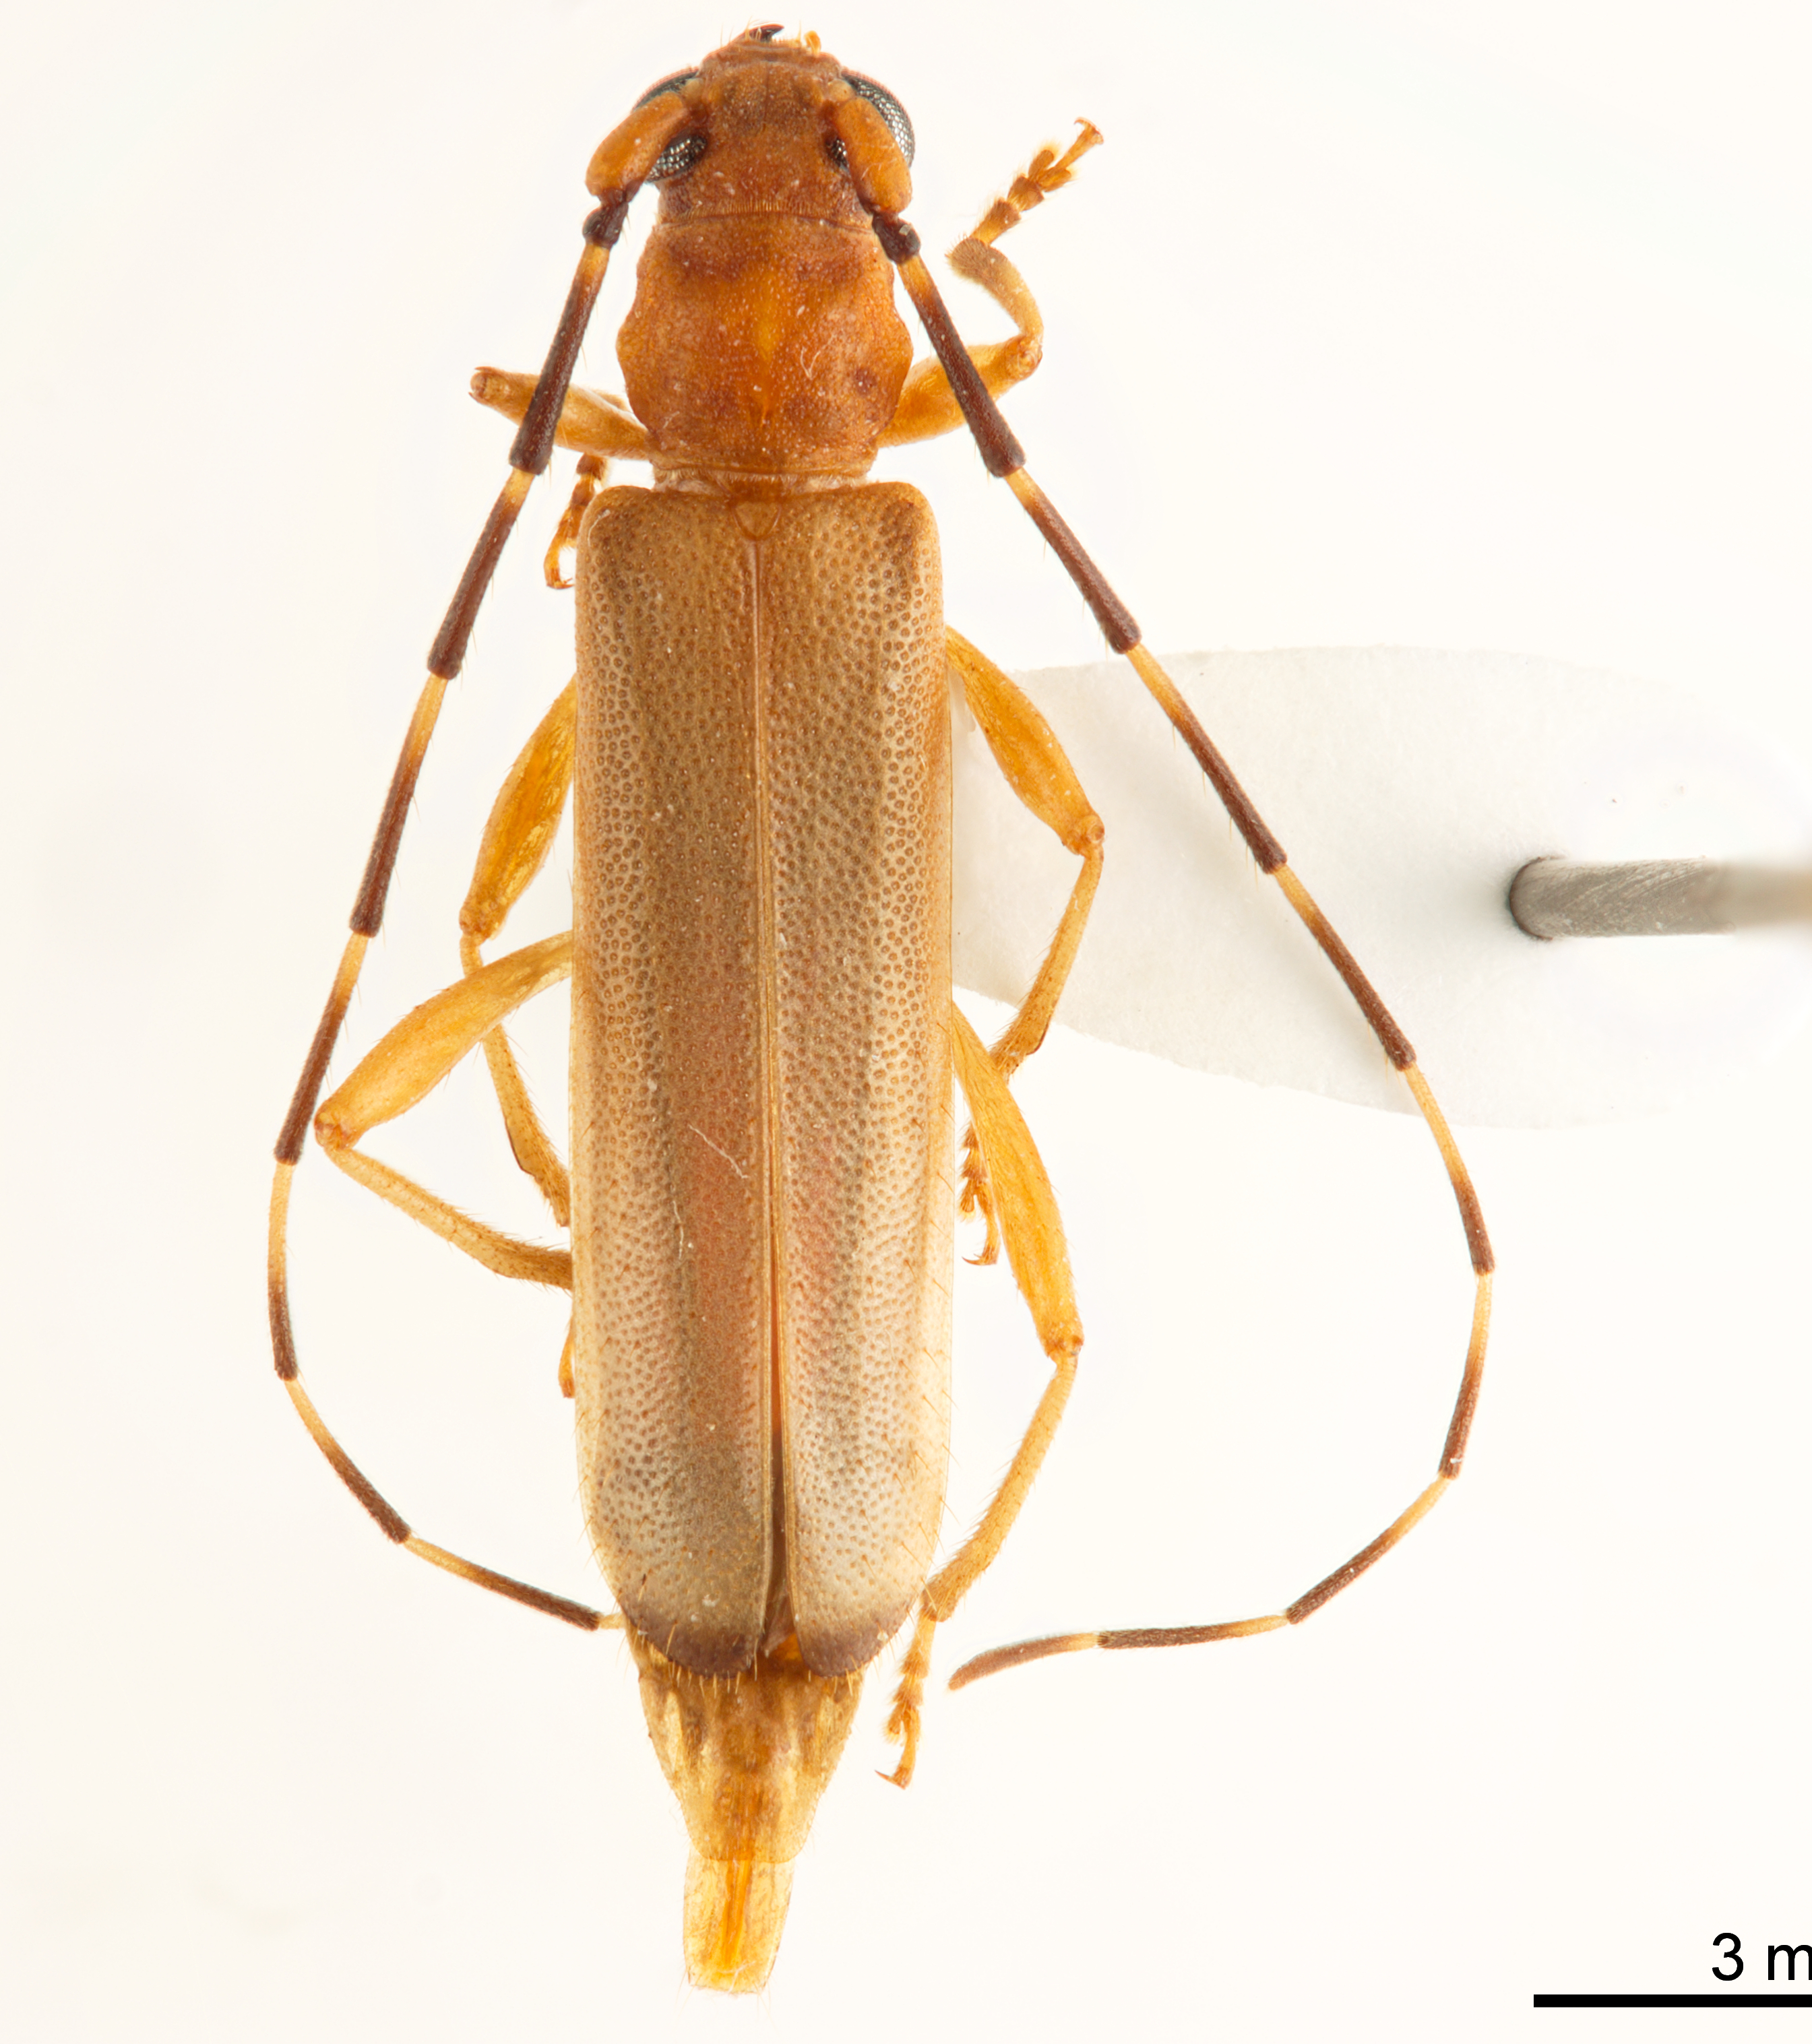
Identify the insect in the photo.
Sphagoeme sahlbergi
